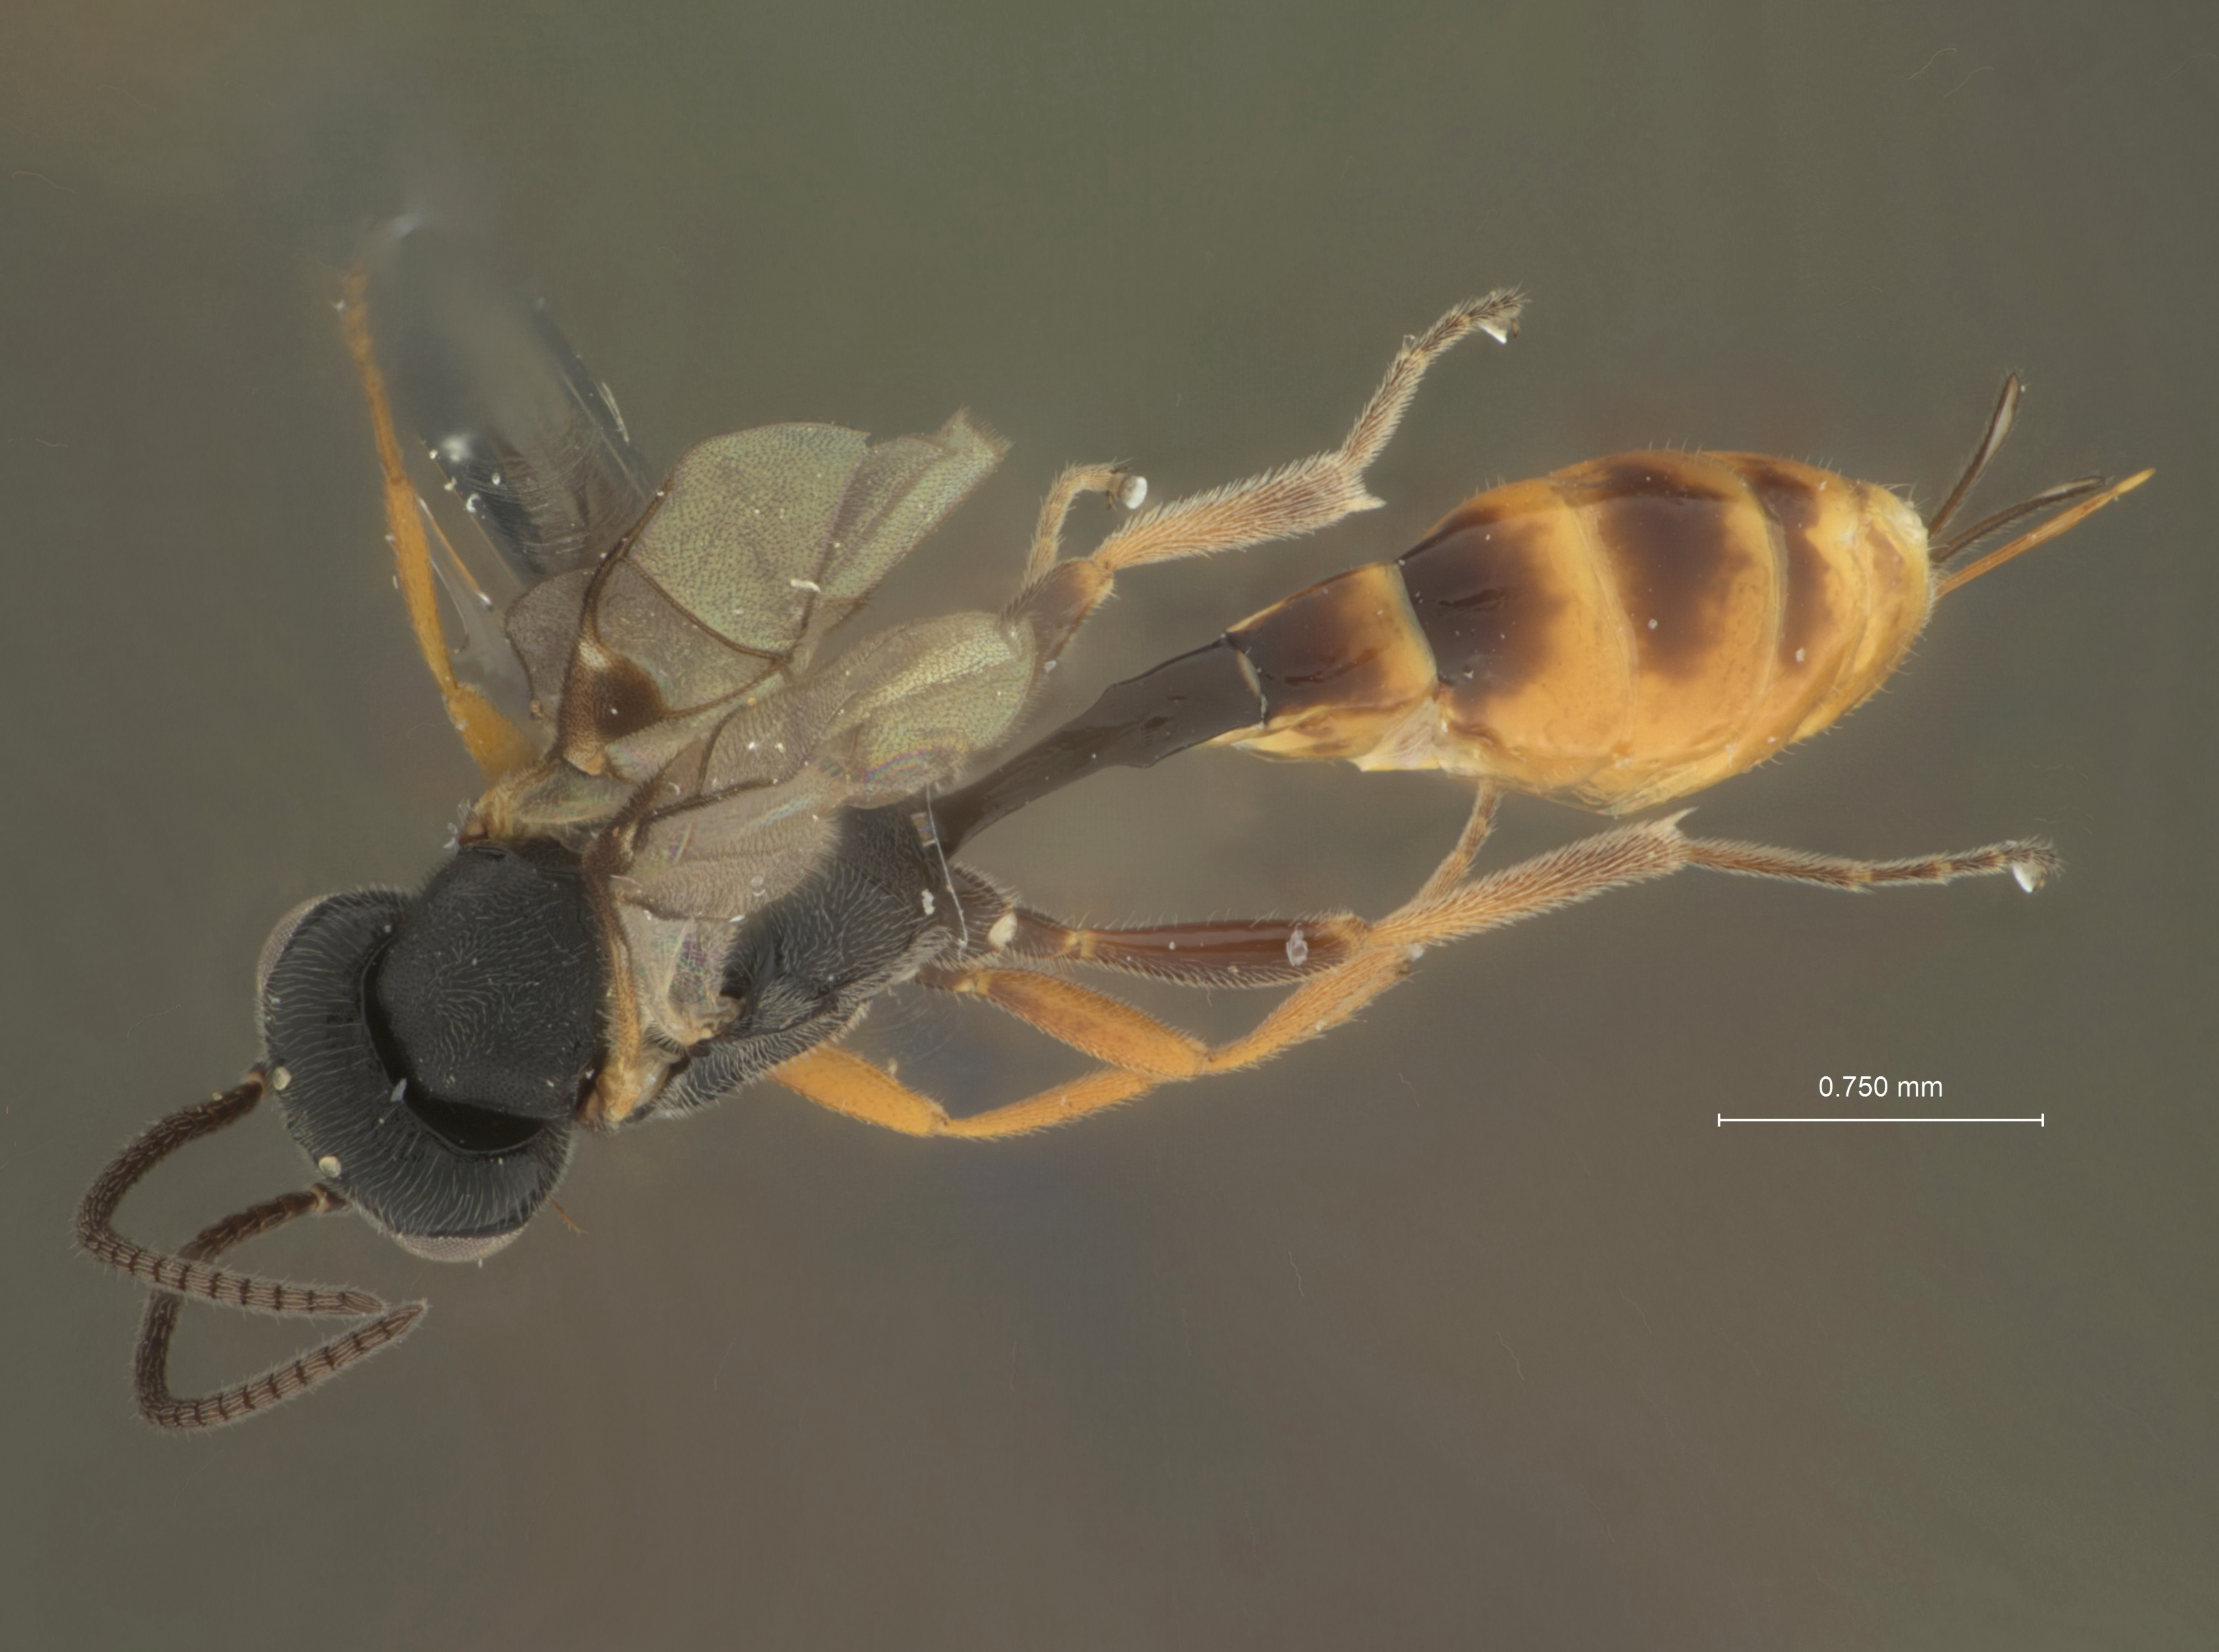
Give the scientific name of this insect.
Draparsis temporalis
